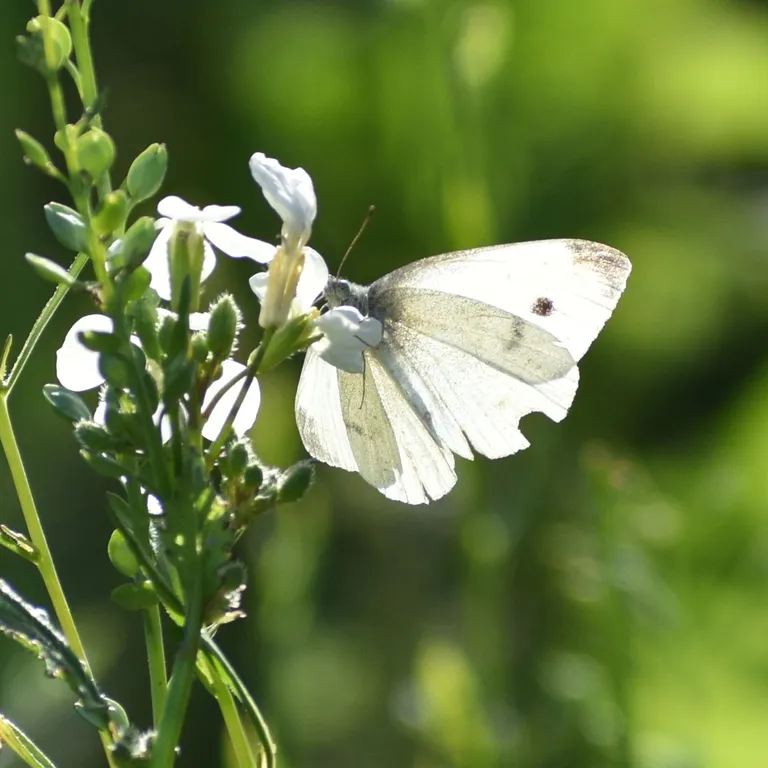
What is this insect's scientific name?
Pieris rapae
